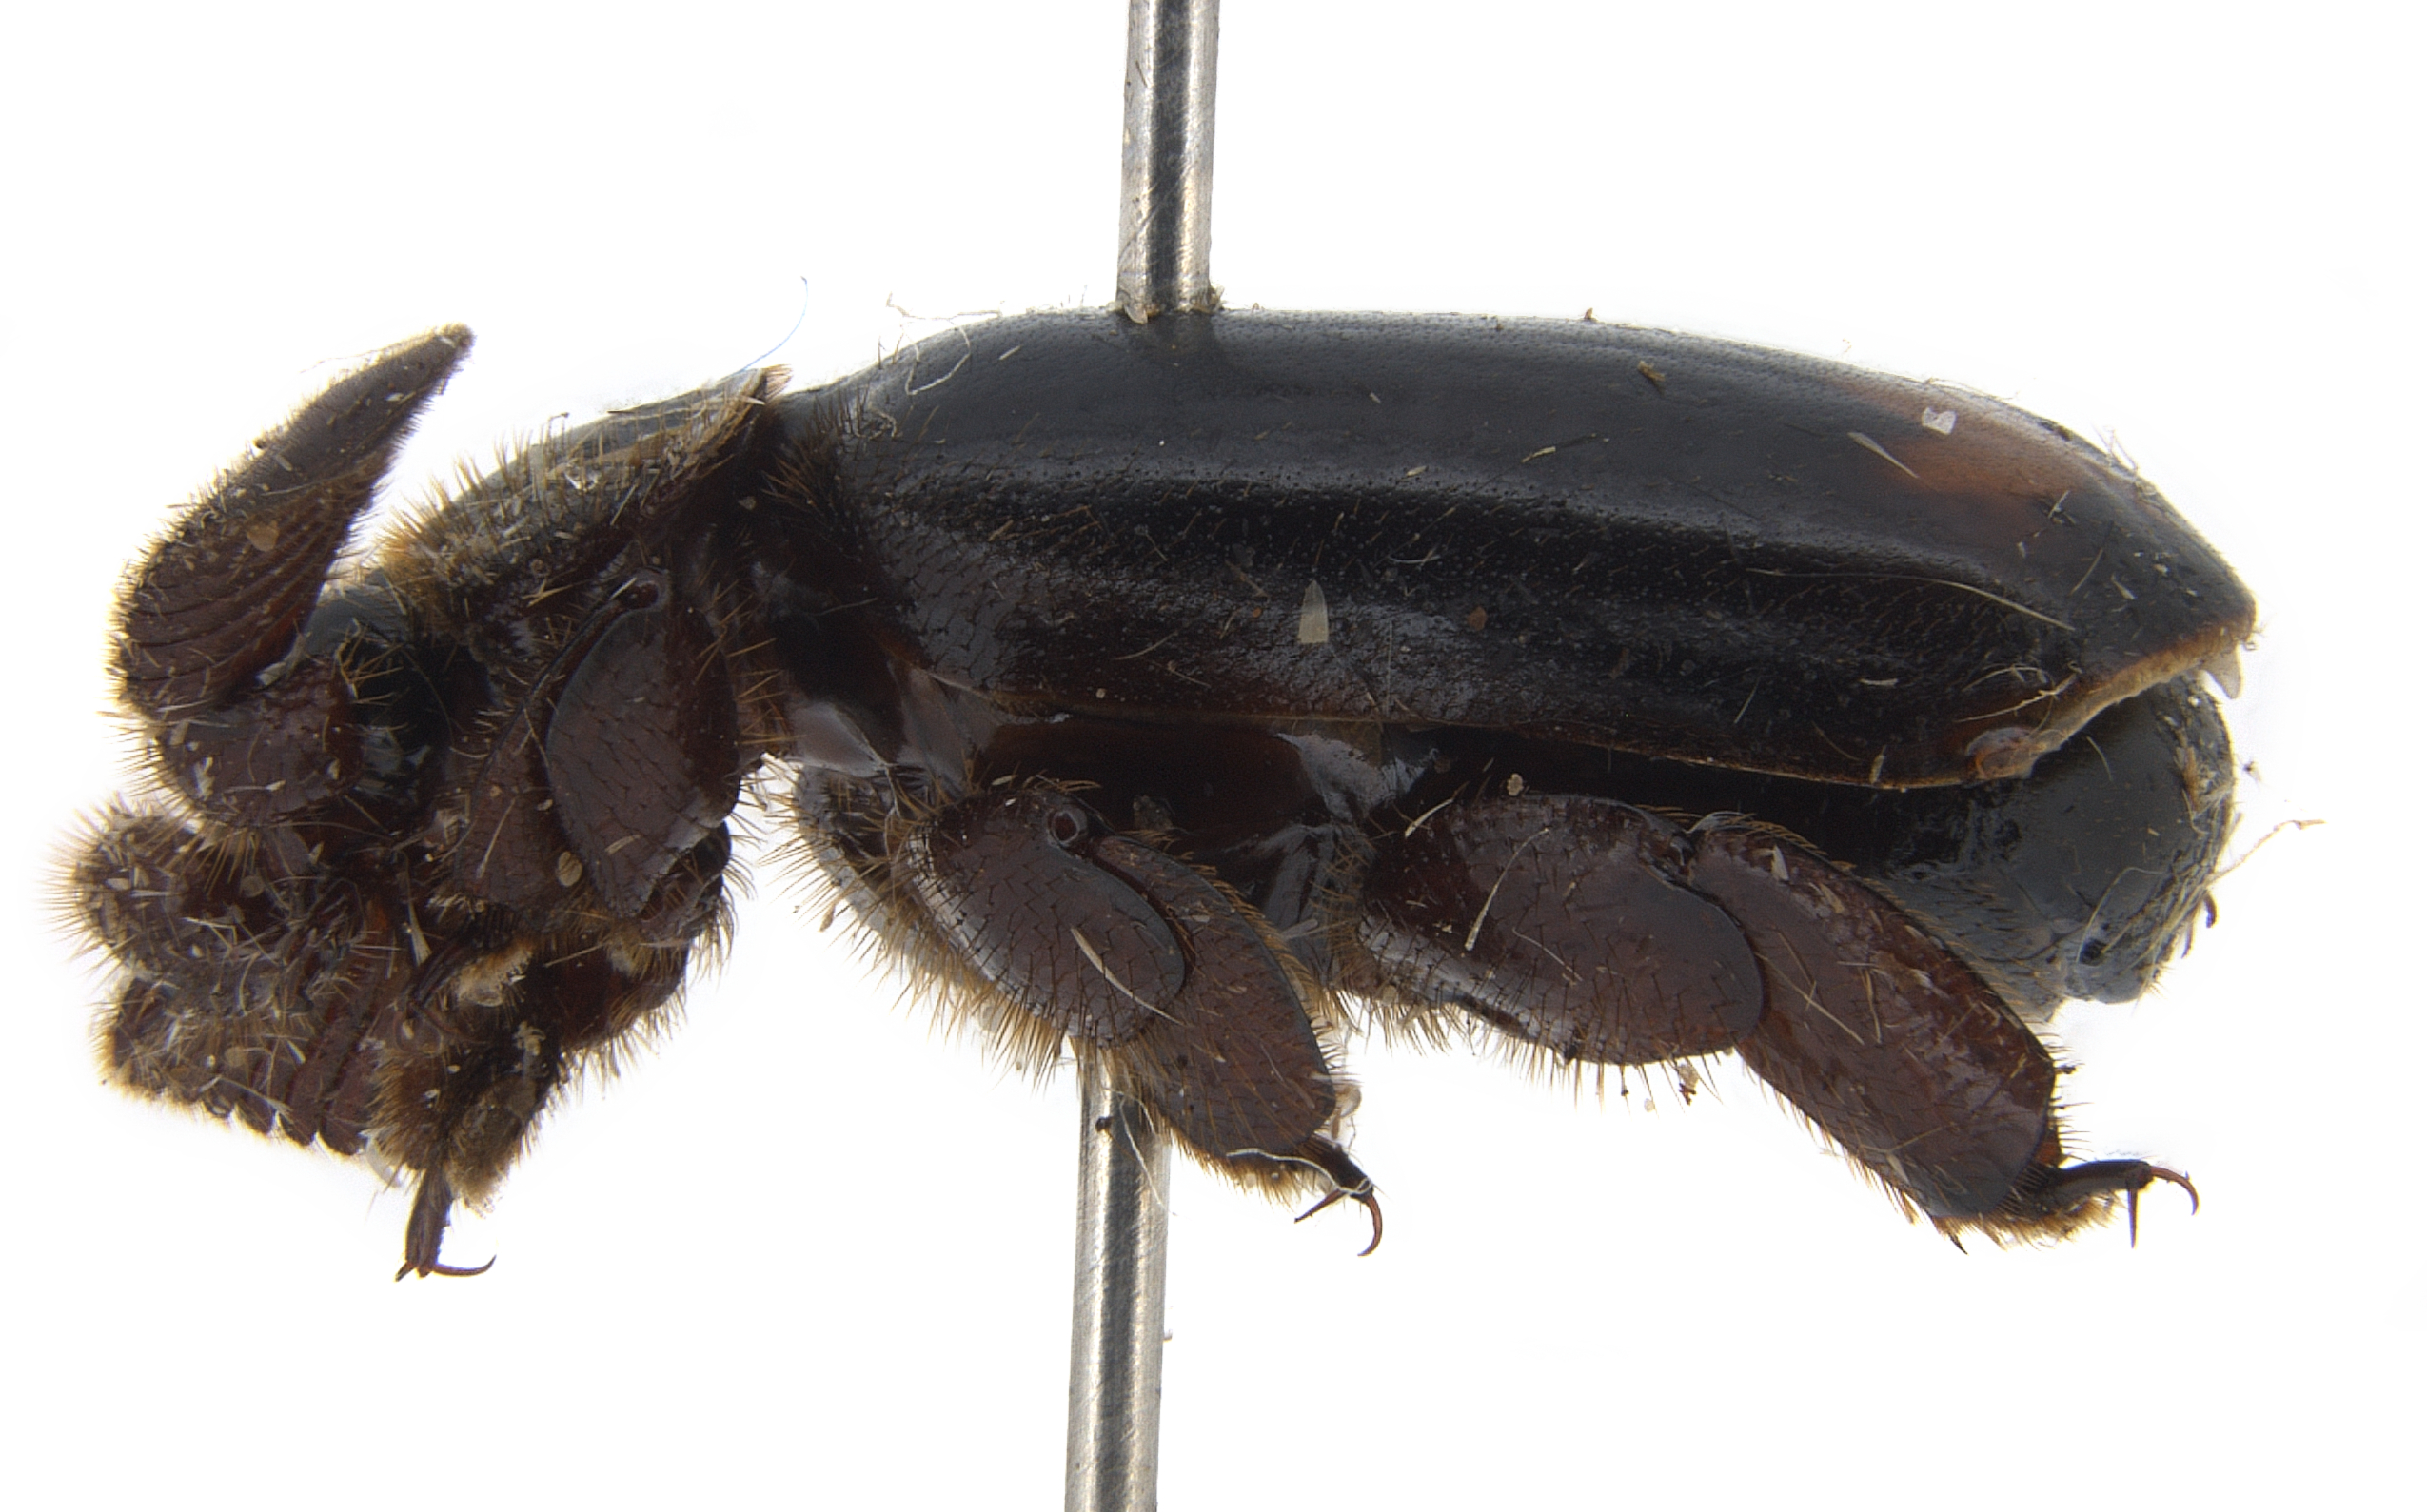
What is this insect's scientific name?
Cerapterus latipes
